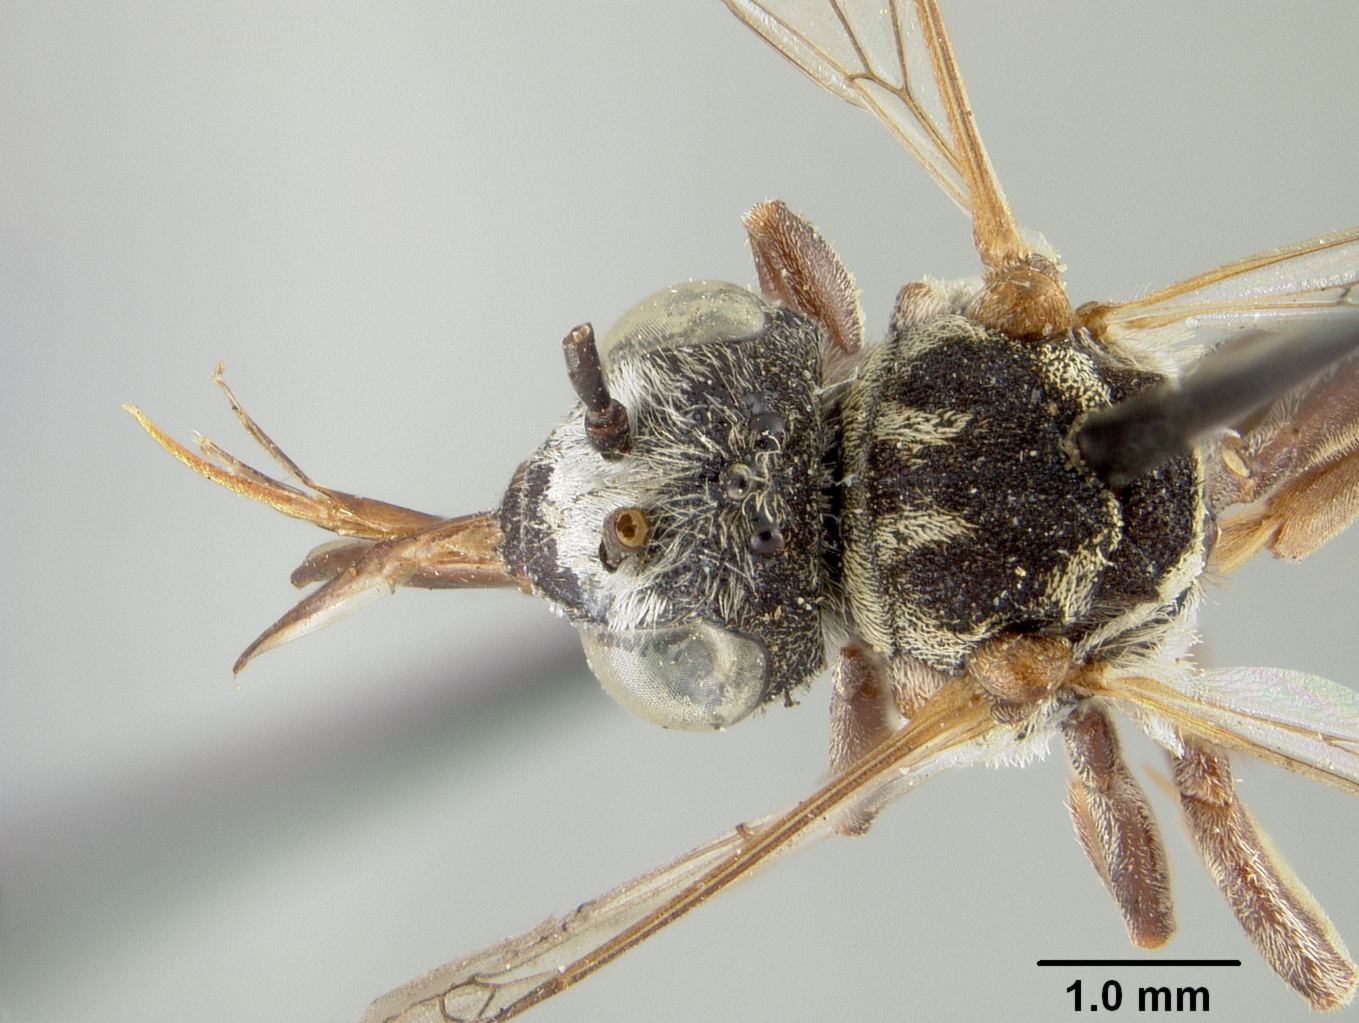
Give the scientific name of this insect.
Epeolus humillimus
